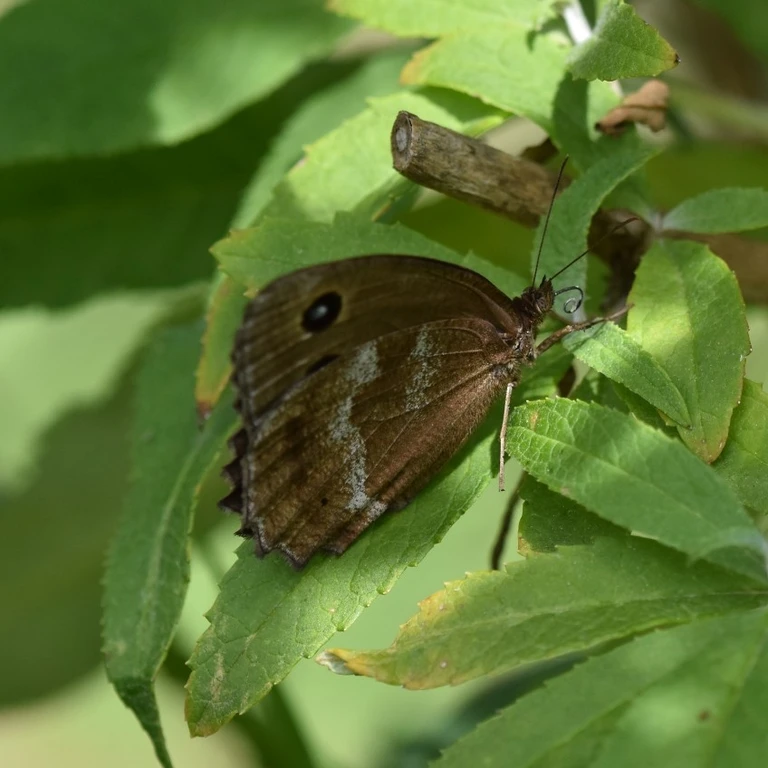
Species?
Minois dryas
